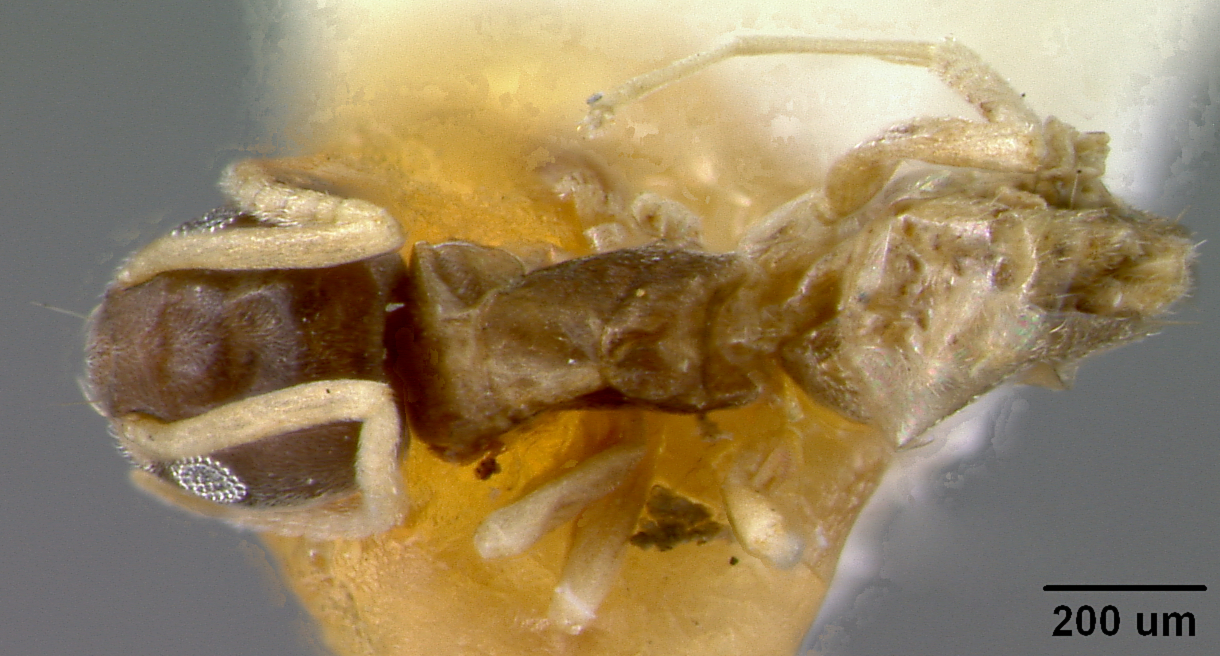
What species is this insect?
Tapinoma melanocephalum
